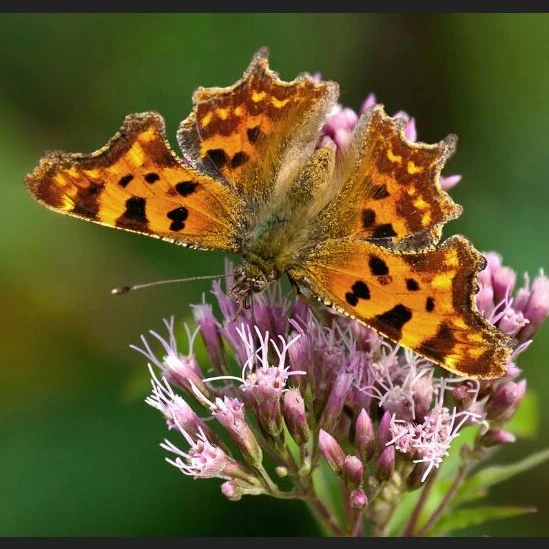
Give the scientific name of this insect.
Polygonia c-album
